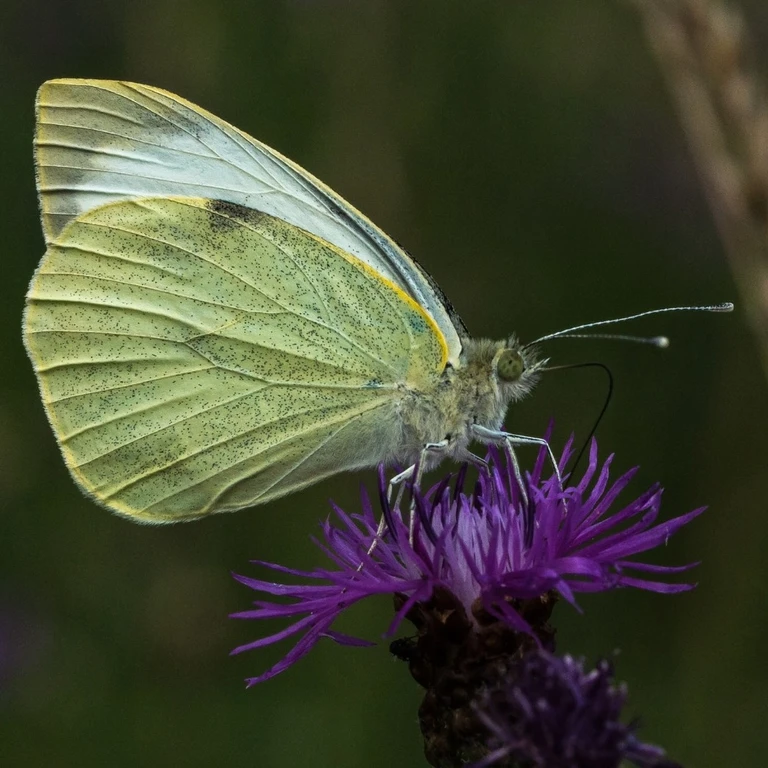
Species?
Pieris brassicae
